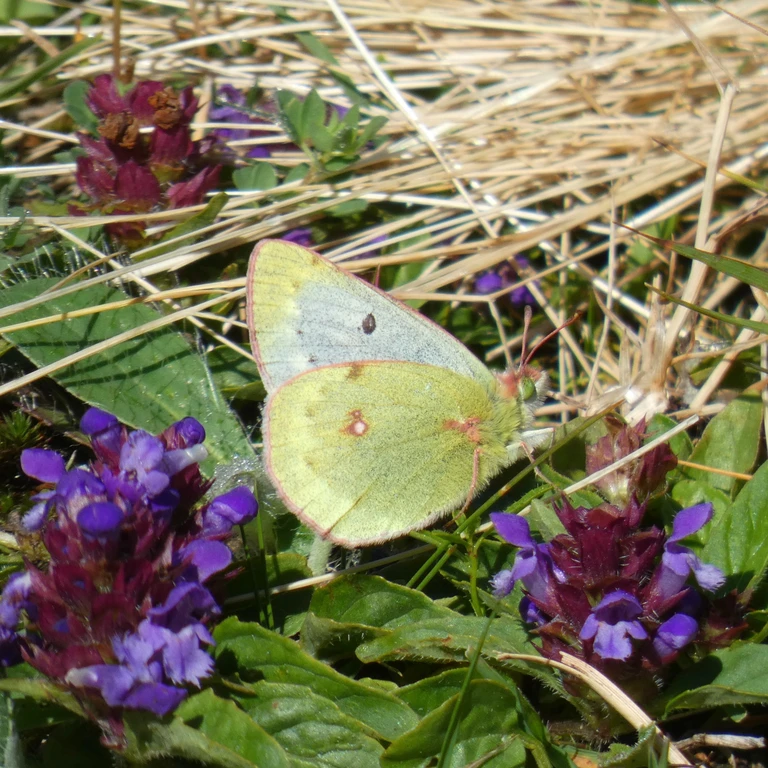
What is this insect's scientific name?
Colias phicomone
